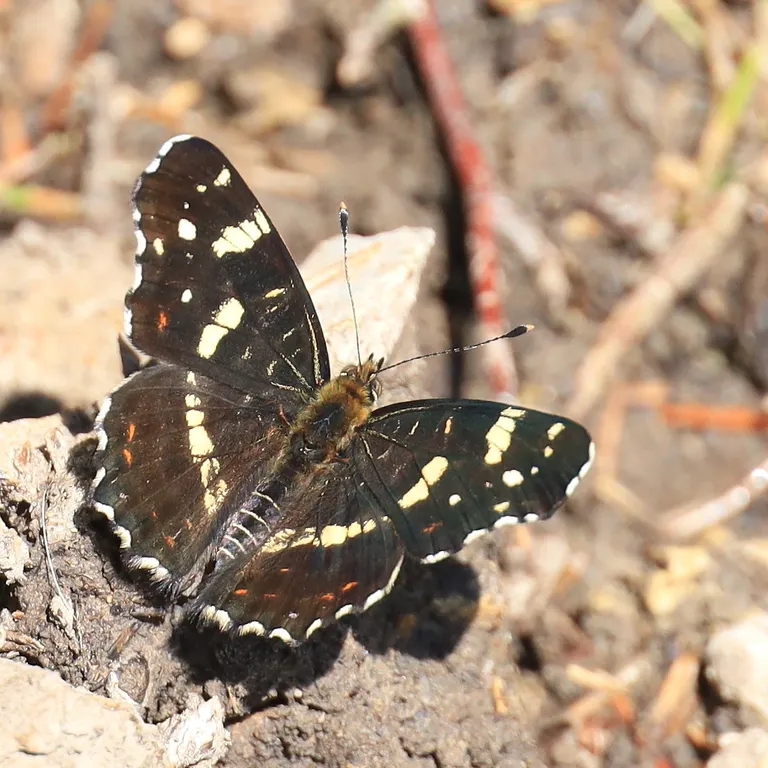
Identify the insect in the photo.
Araschnia levana
